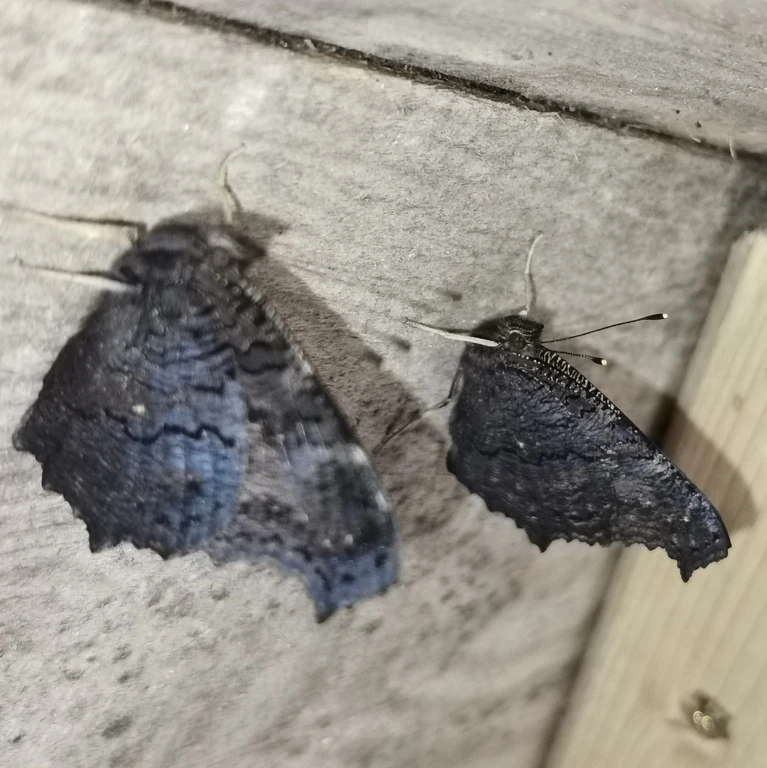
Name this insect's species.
Aglais io
